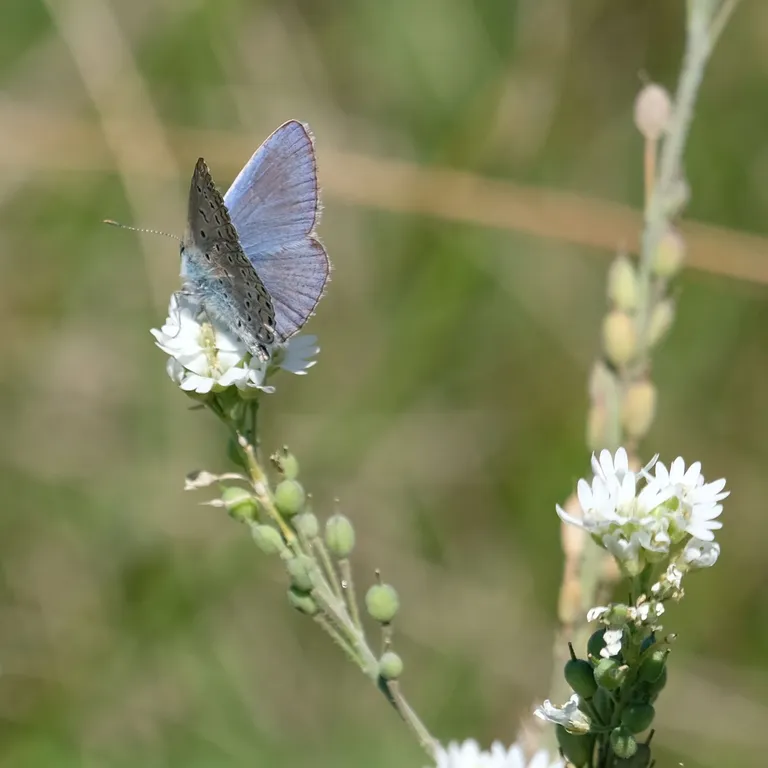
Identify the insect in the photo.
Polyommatus icarus
